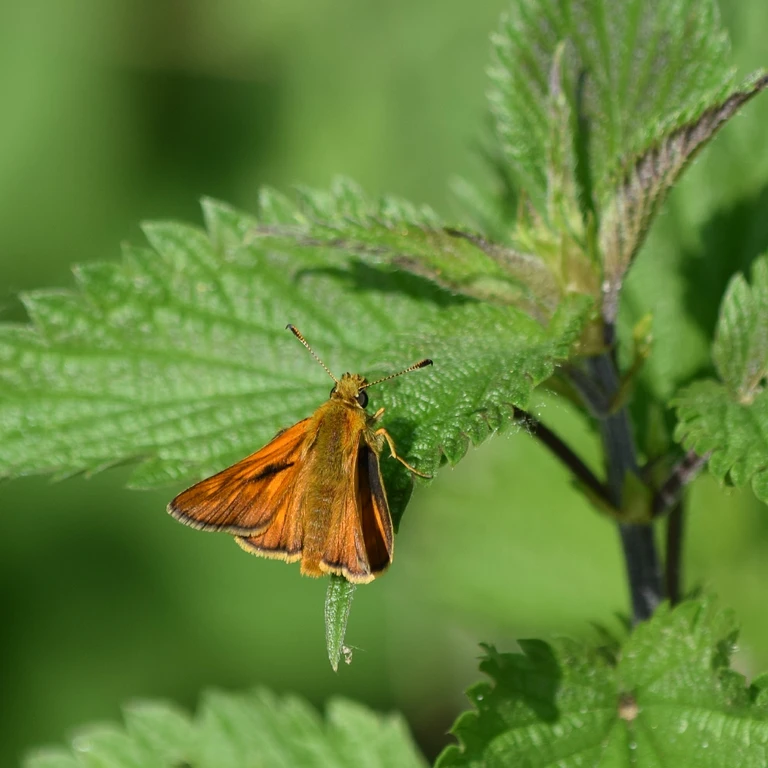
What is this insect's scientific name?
Ochlodes sylvanus (also Ochlodes venata)
